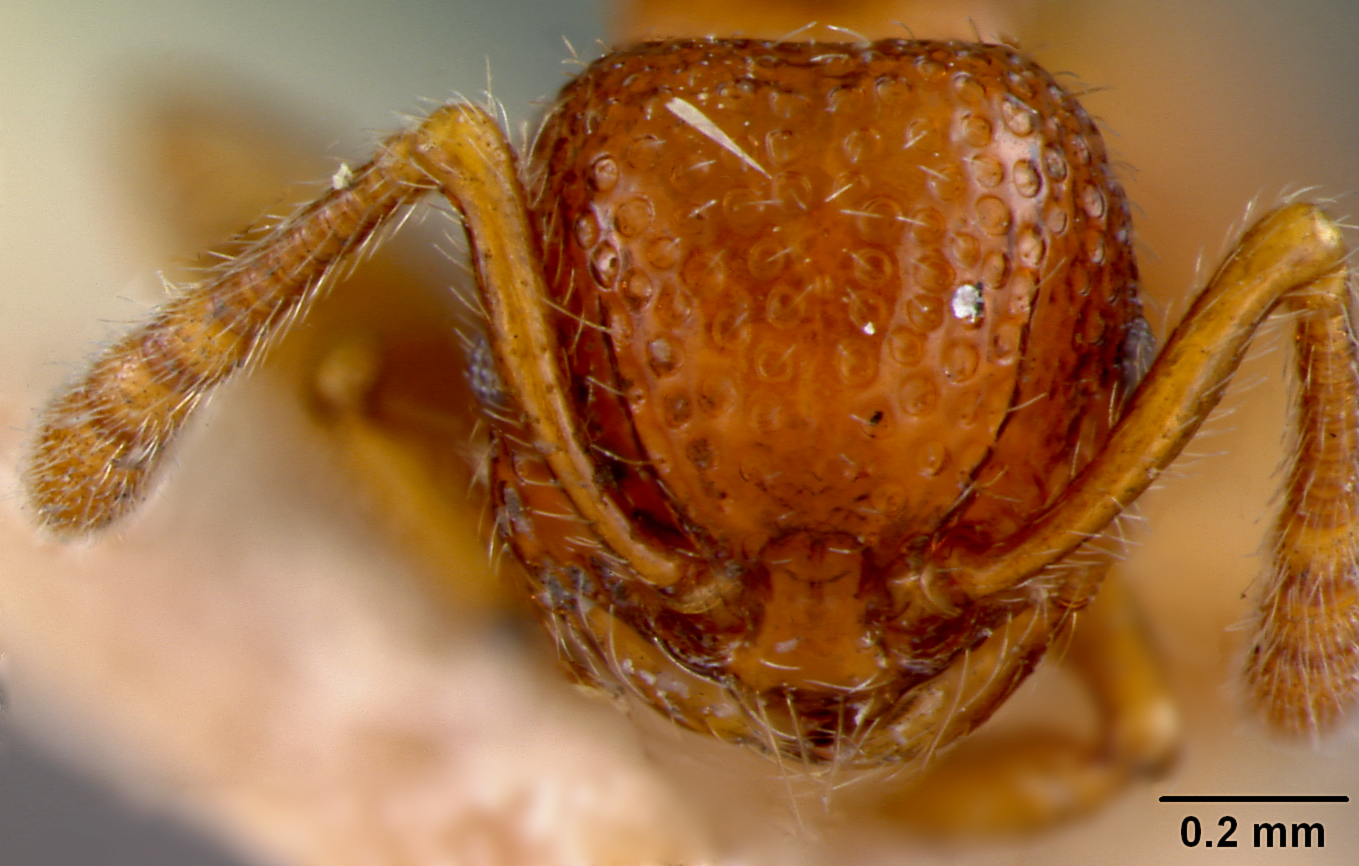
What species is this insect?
Pristomyrmex obesus
